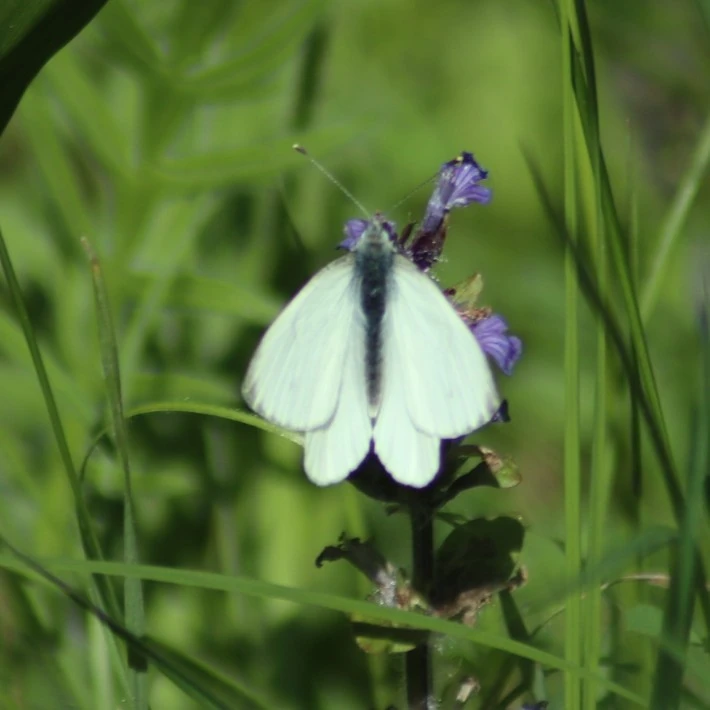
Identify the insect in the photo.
Pieris napi
